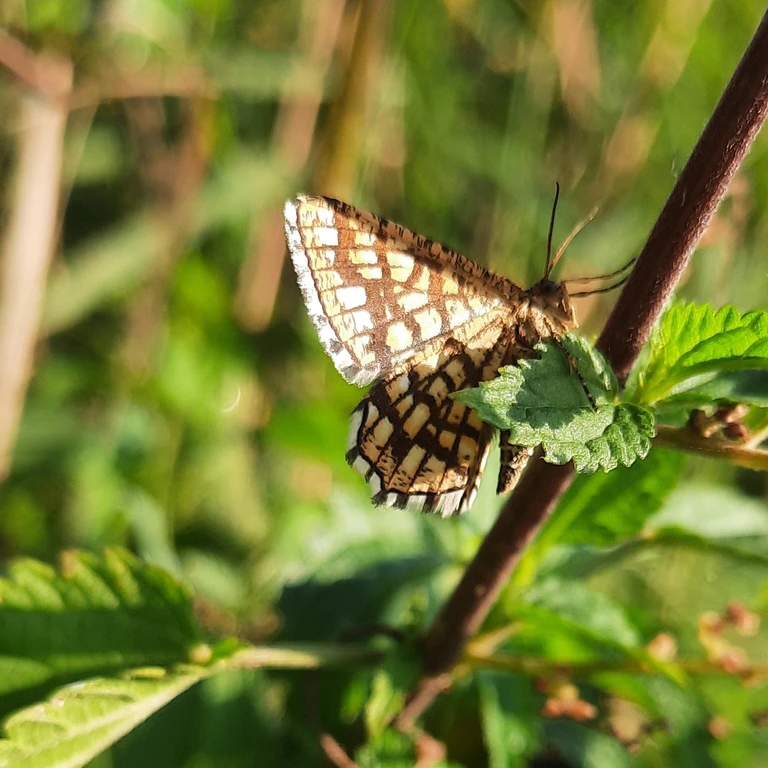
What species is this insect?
Chiasmia clathrata
